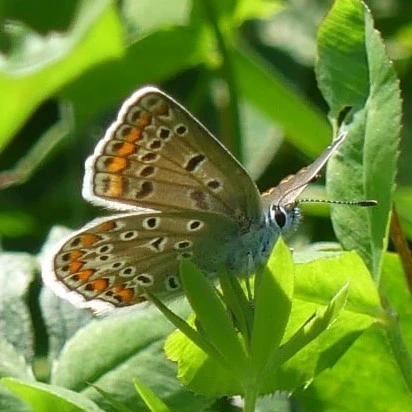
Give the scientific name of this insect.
Polyommatus icarus
